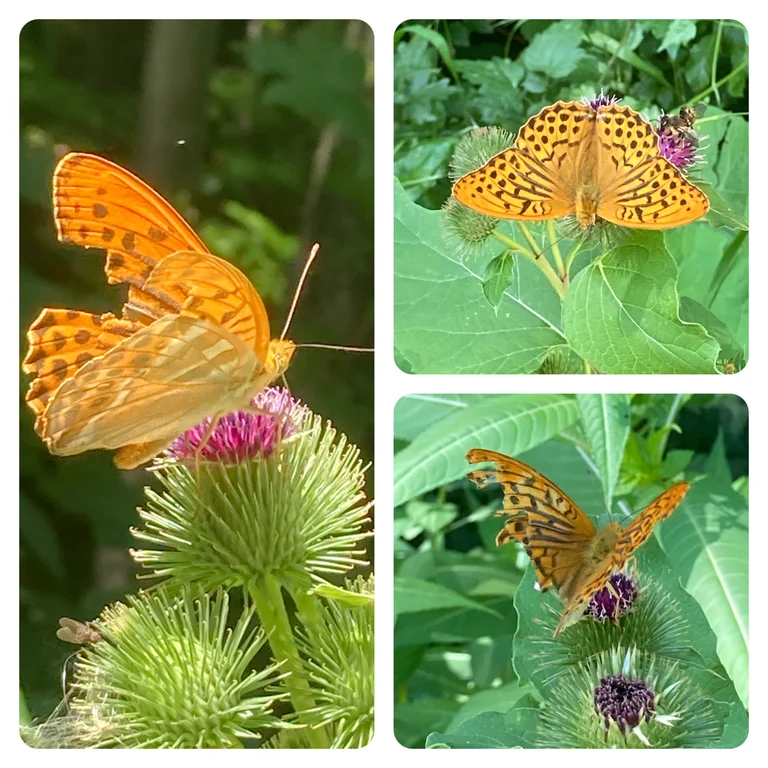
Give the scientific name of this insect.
Argynnis paphia
